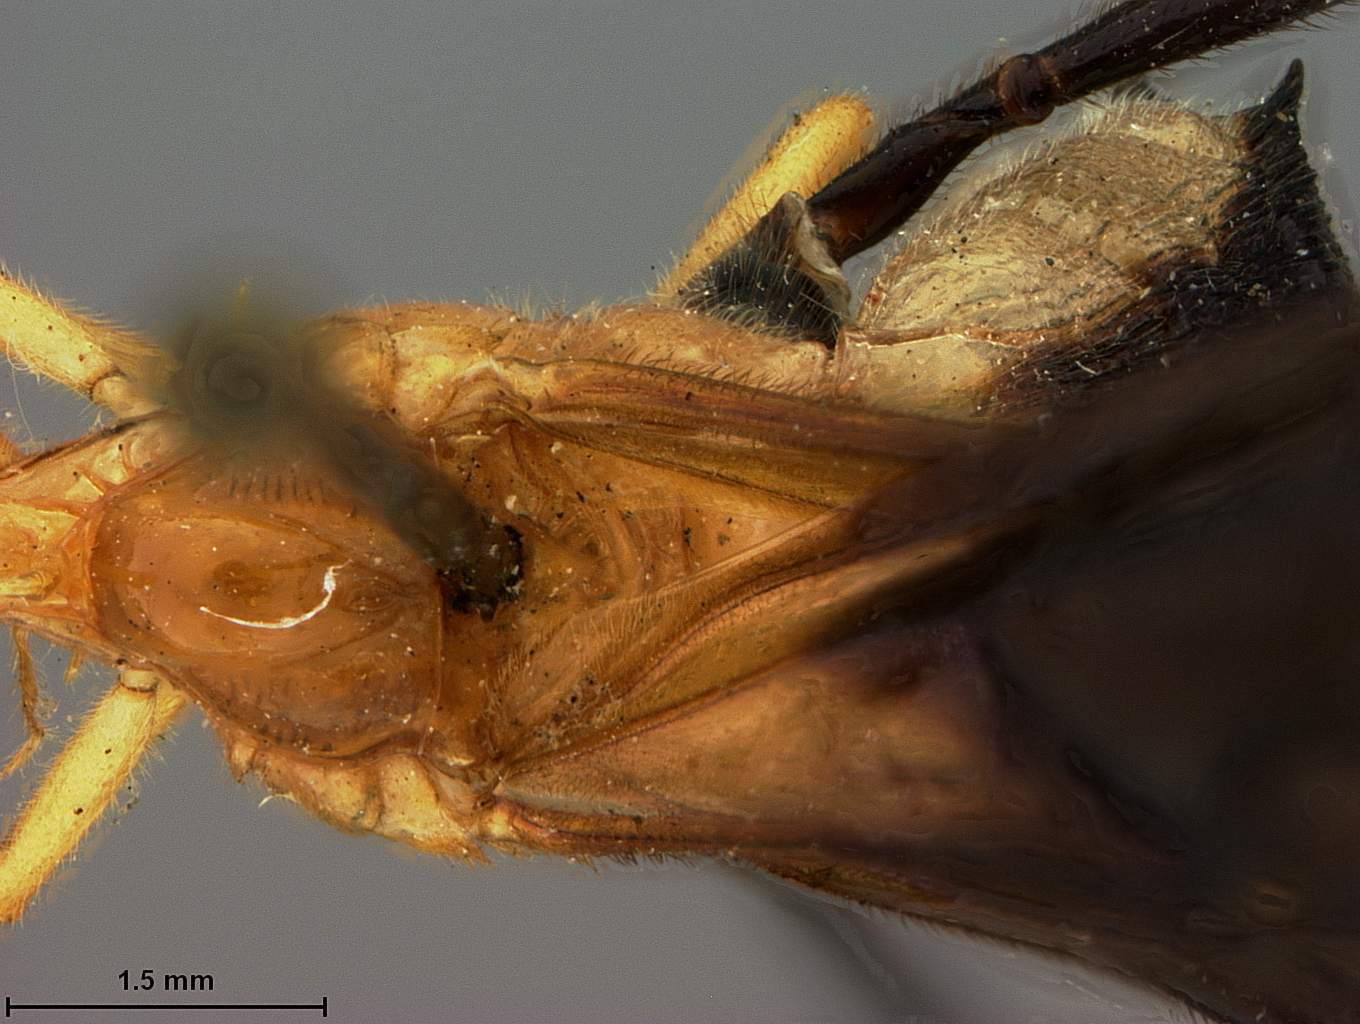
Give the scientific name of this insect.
Brownius armatus
